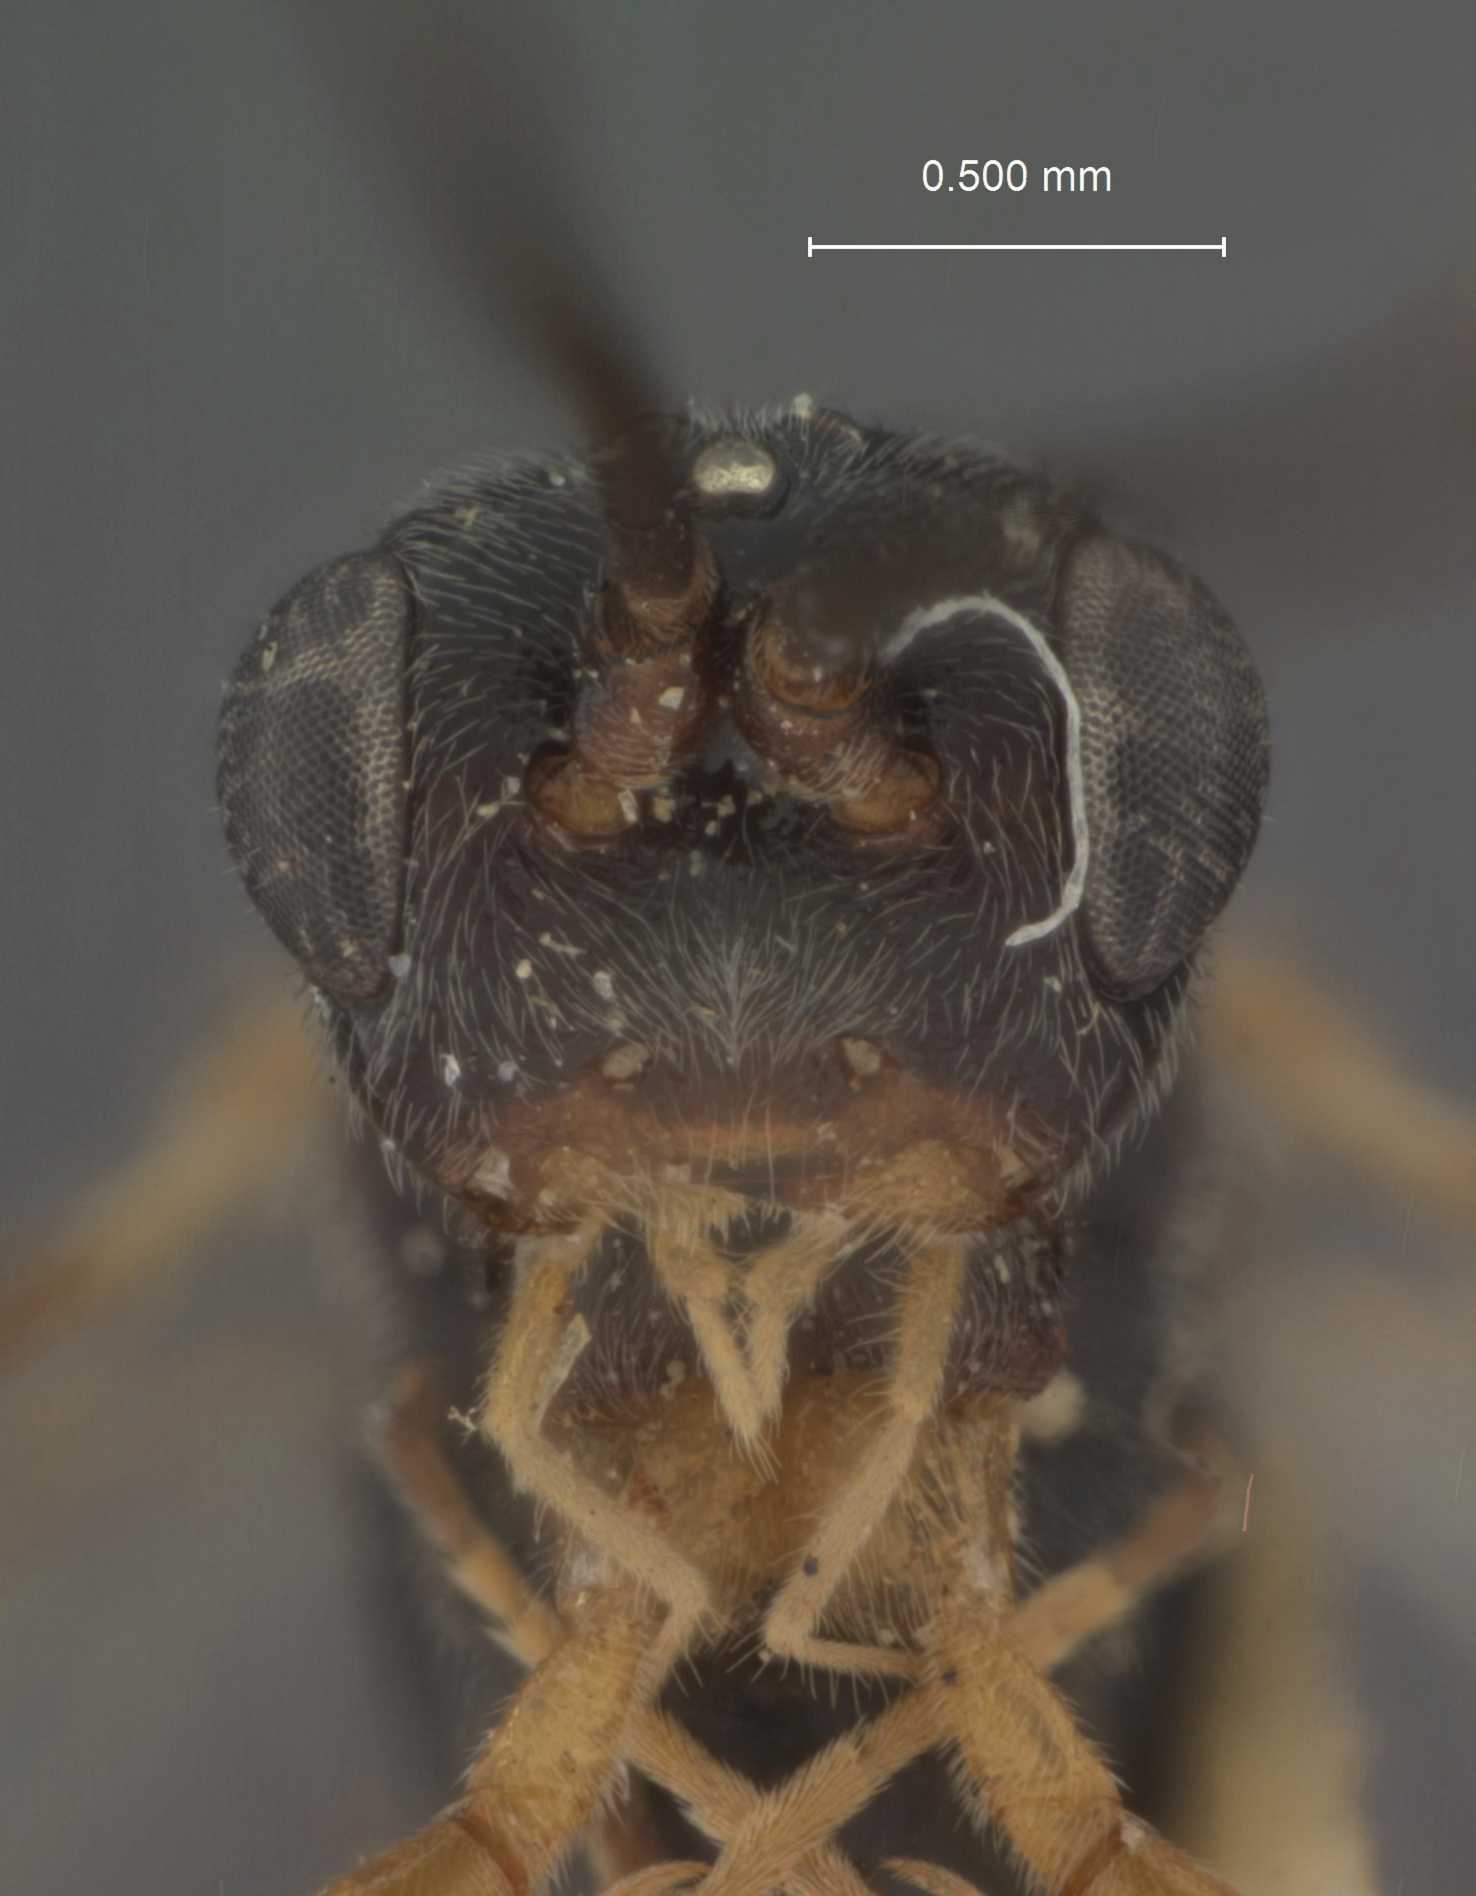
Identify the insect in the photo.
Allodorus tomoxiae
